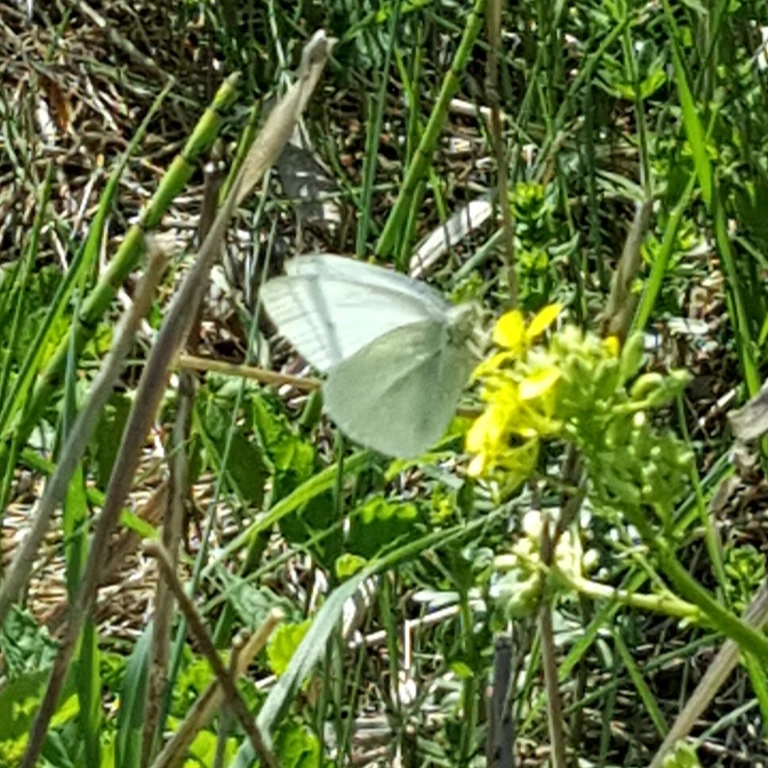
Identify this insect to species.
Pieris rapae
